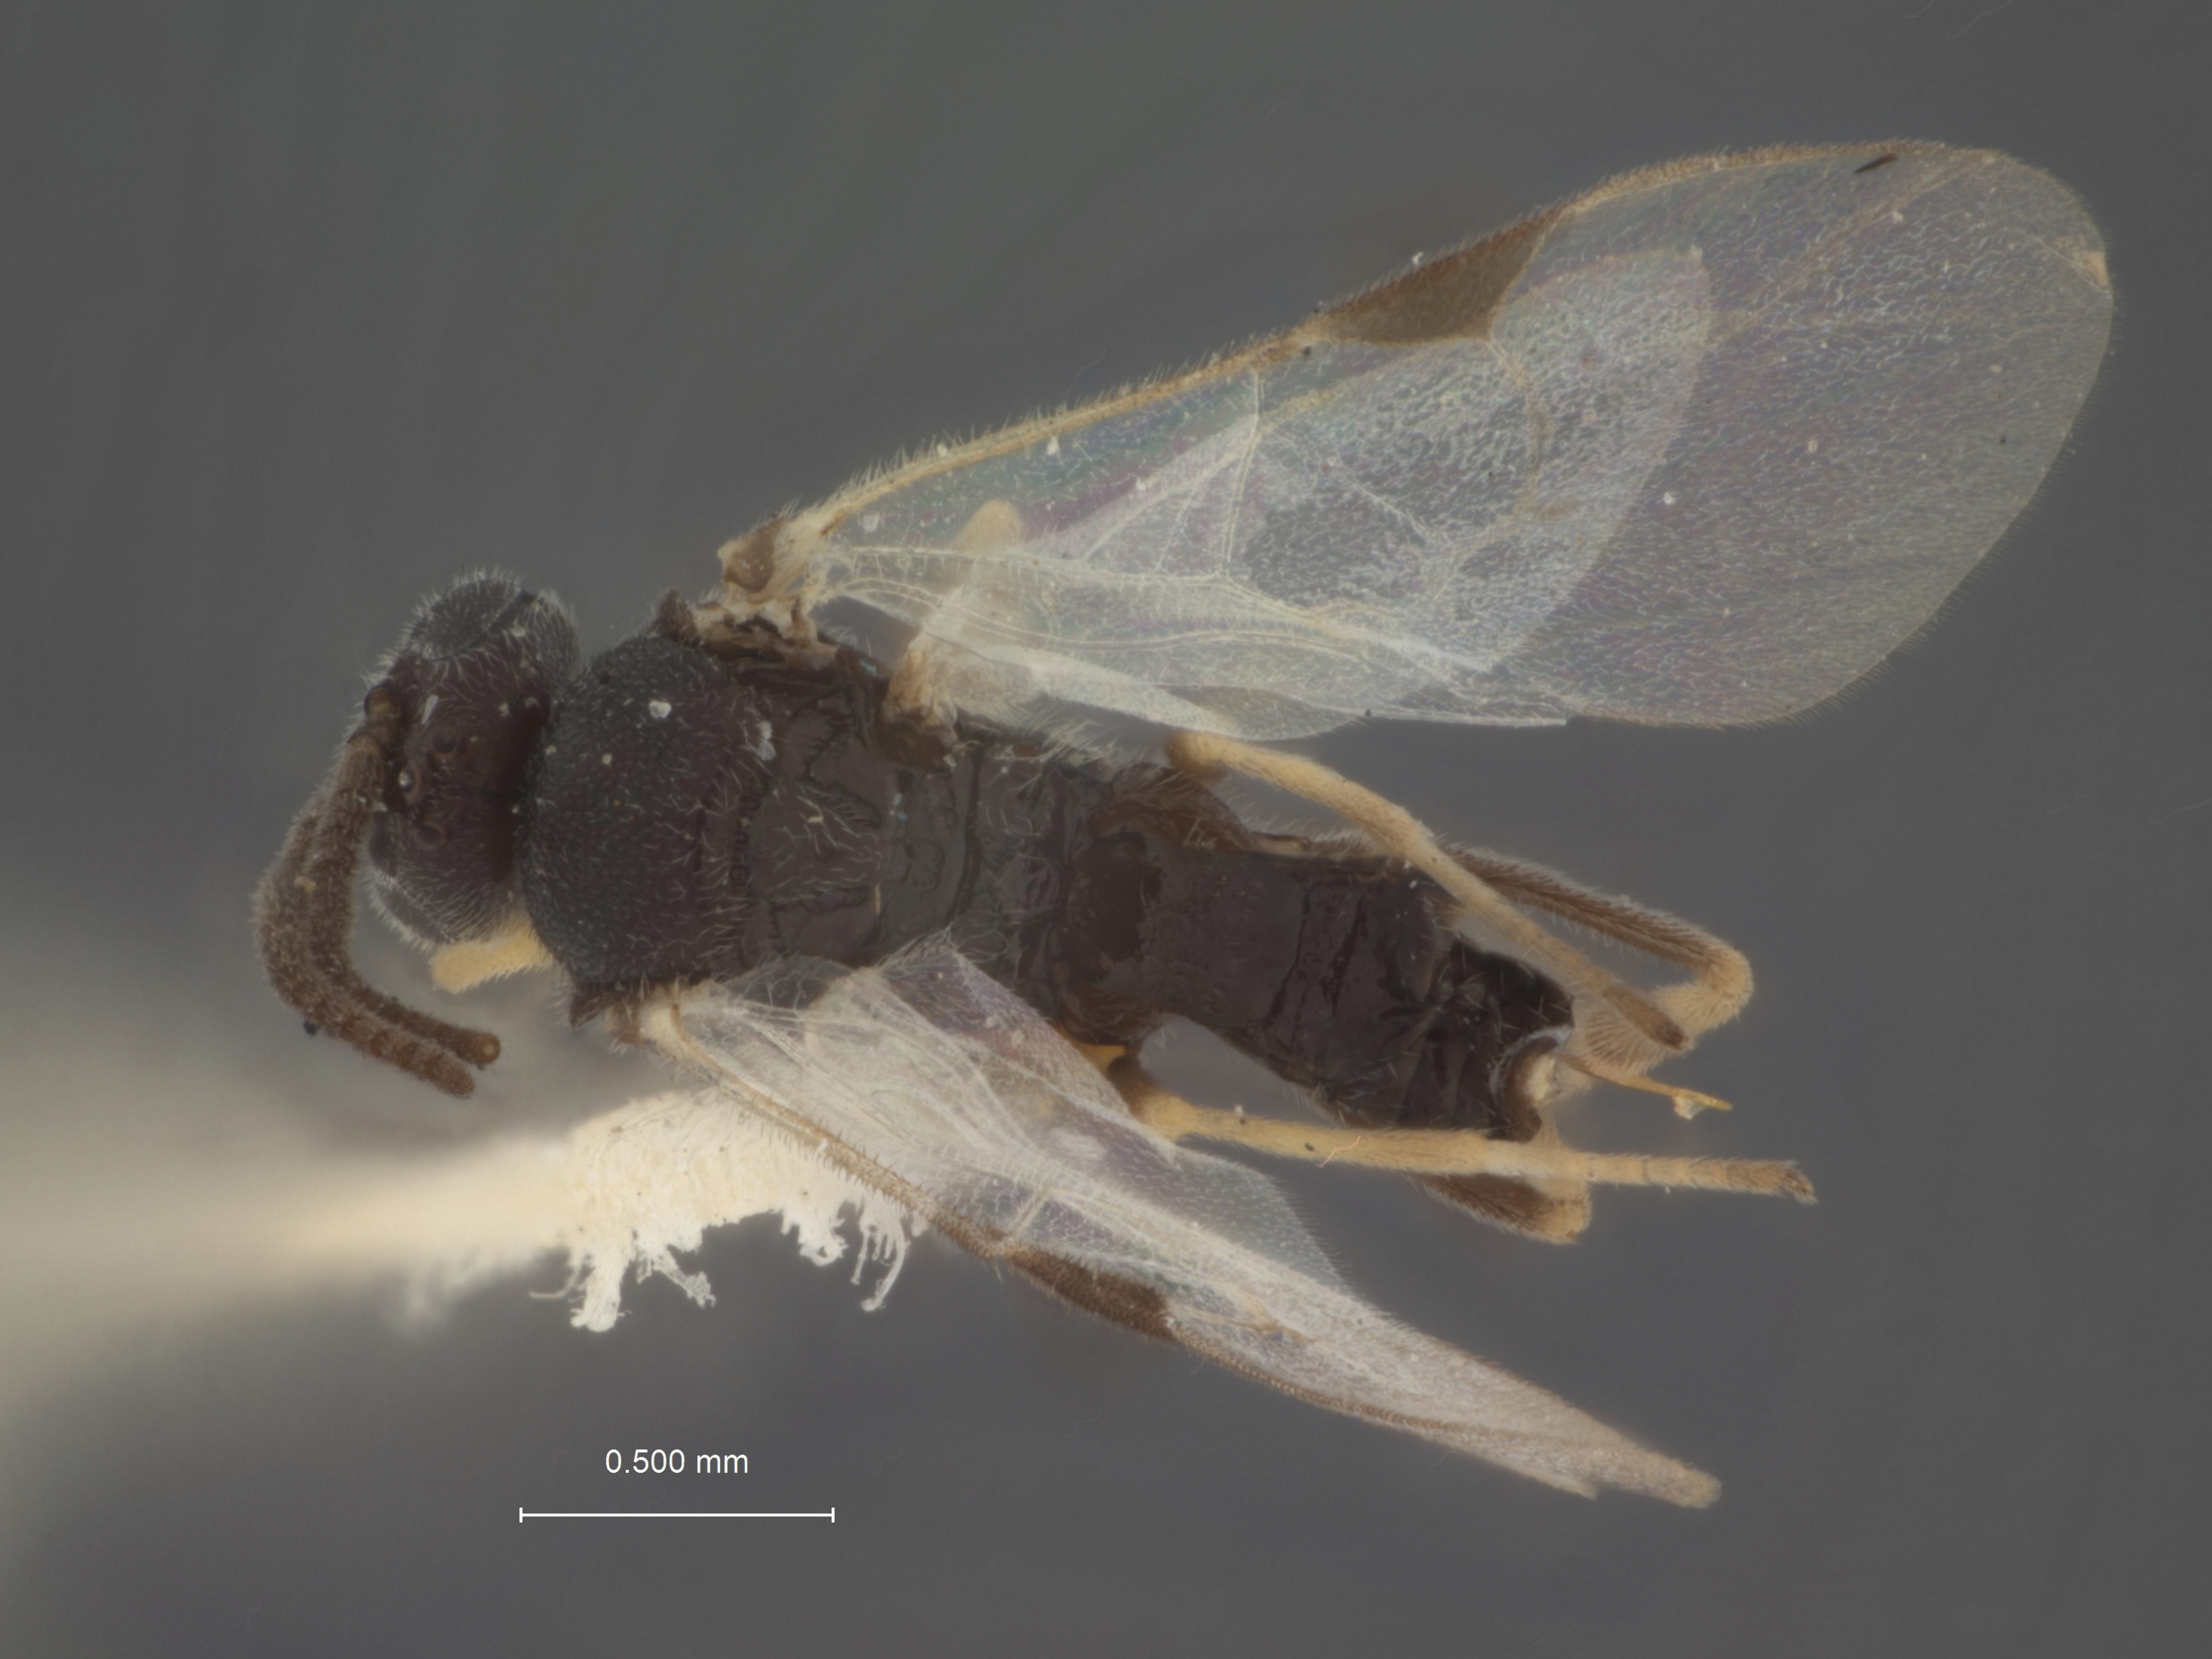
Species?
Apanteles parasae
